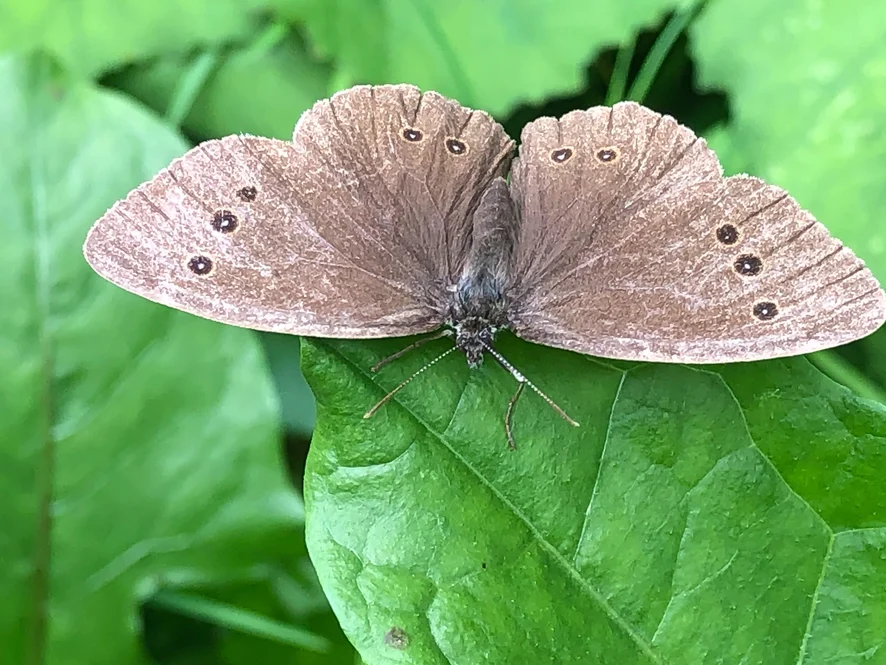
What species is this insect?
Aphantopus hyperantus
